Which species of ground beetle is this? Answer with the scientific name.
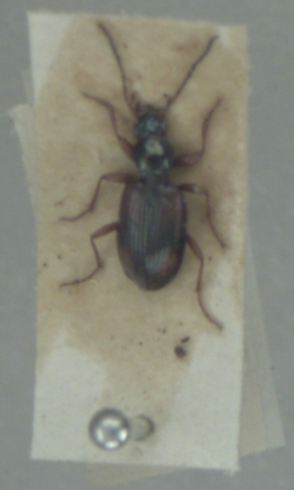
Bembidion fluviatile
